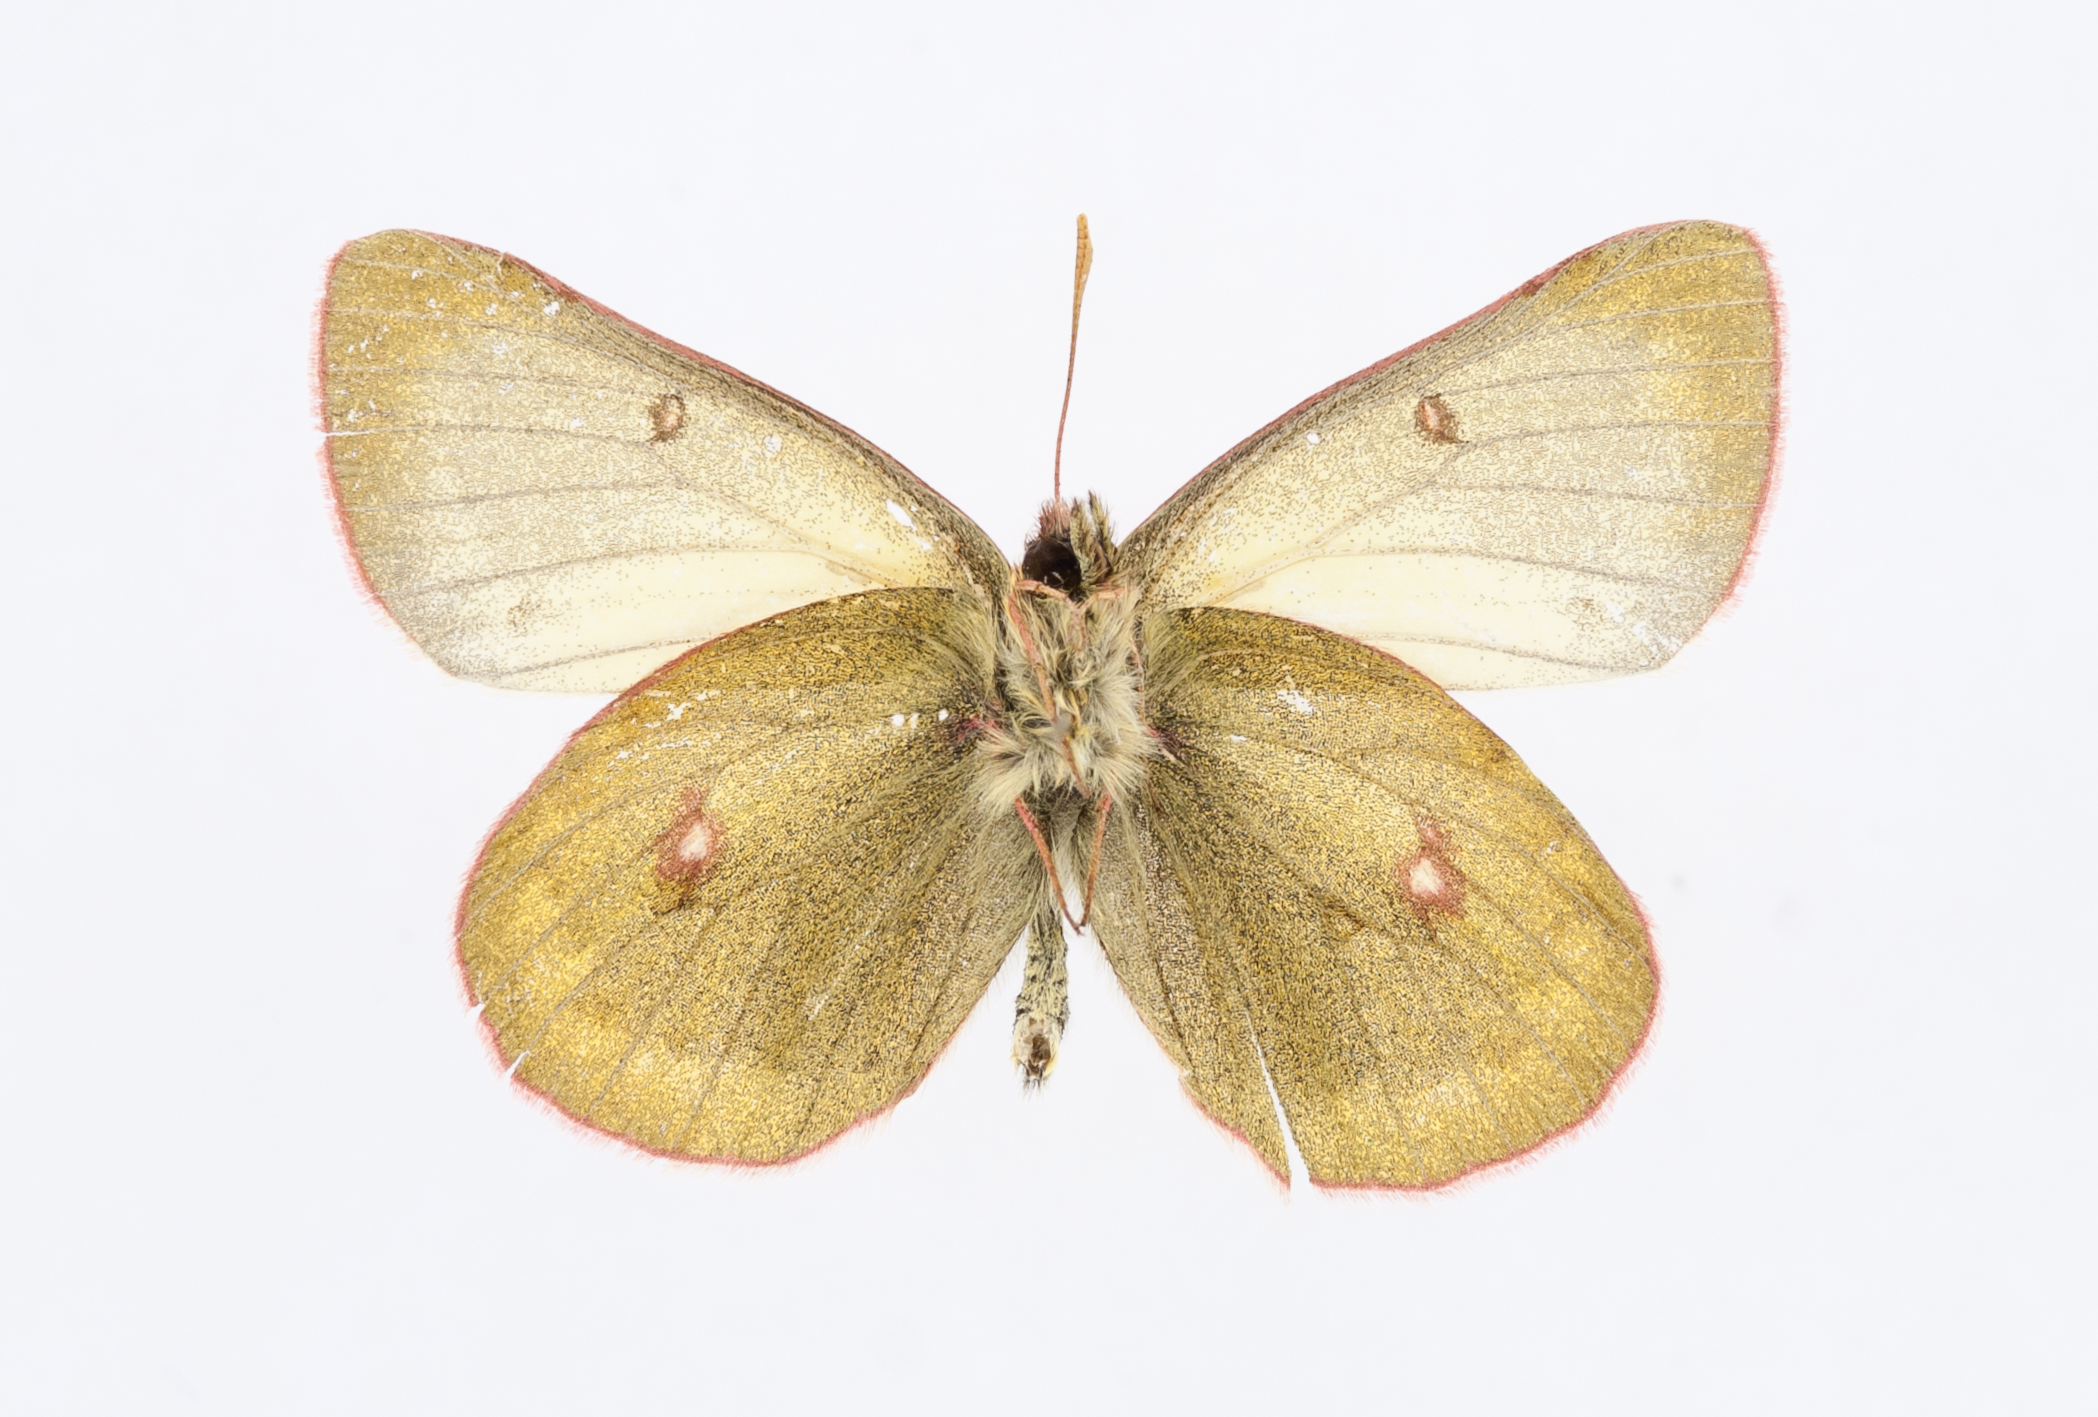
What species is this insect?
Colias nastes
